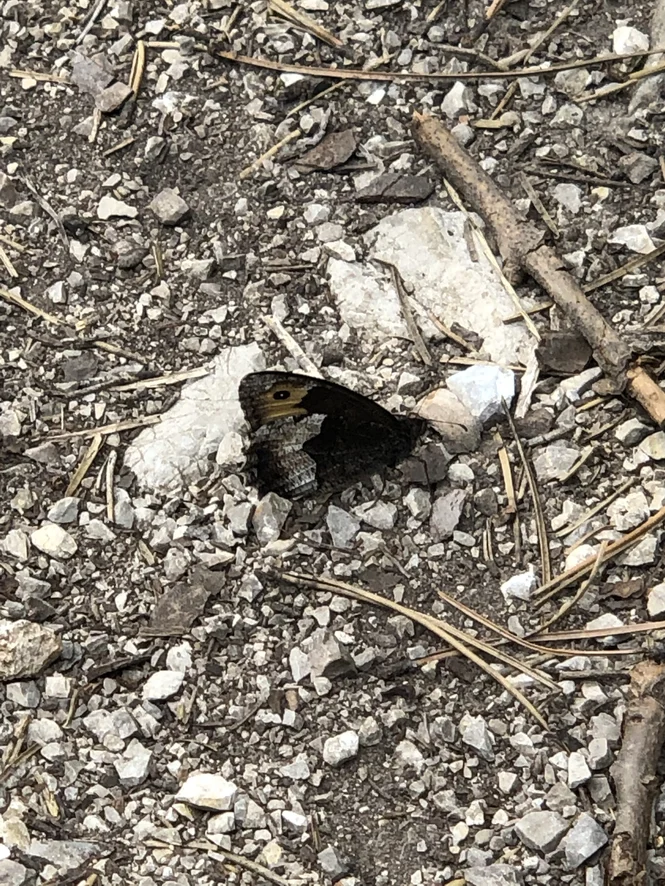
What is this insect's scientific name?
Hipparchia alcyone
